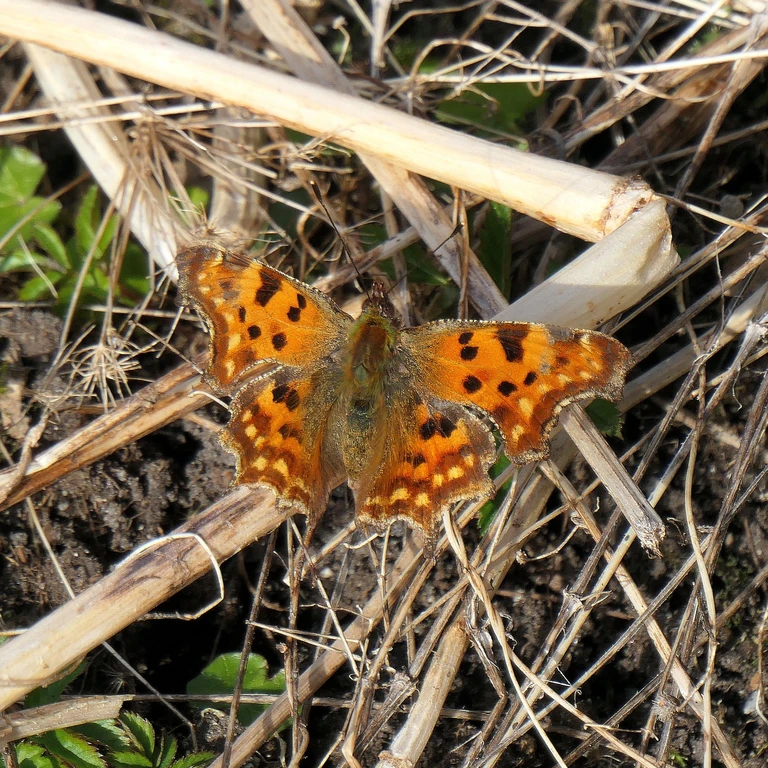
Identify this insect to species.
Polygonia c-album
